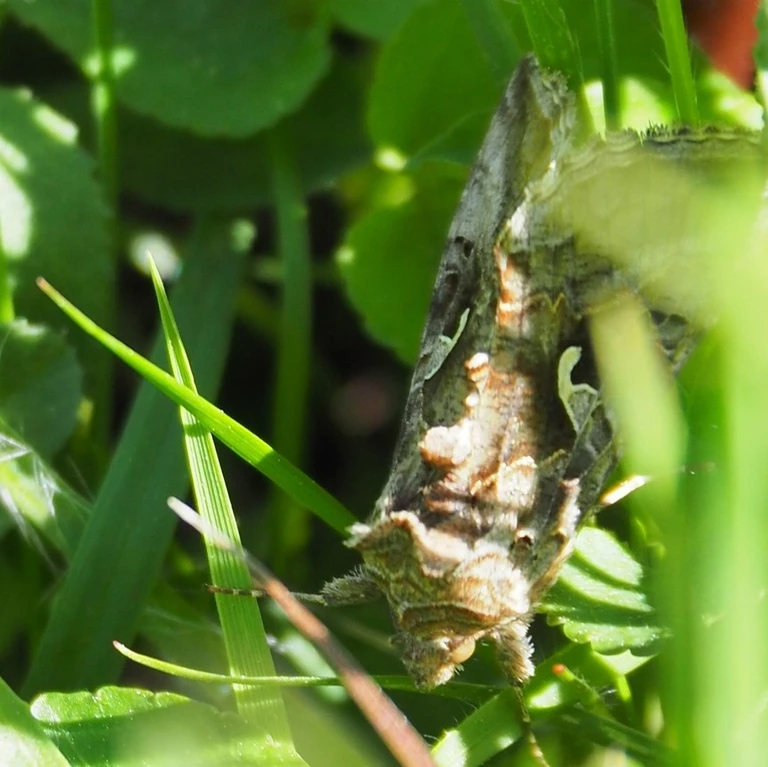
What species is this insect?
Autographa gamma
